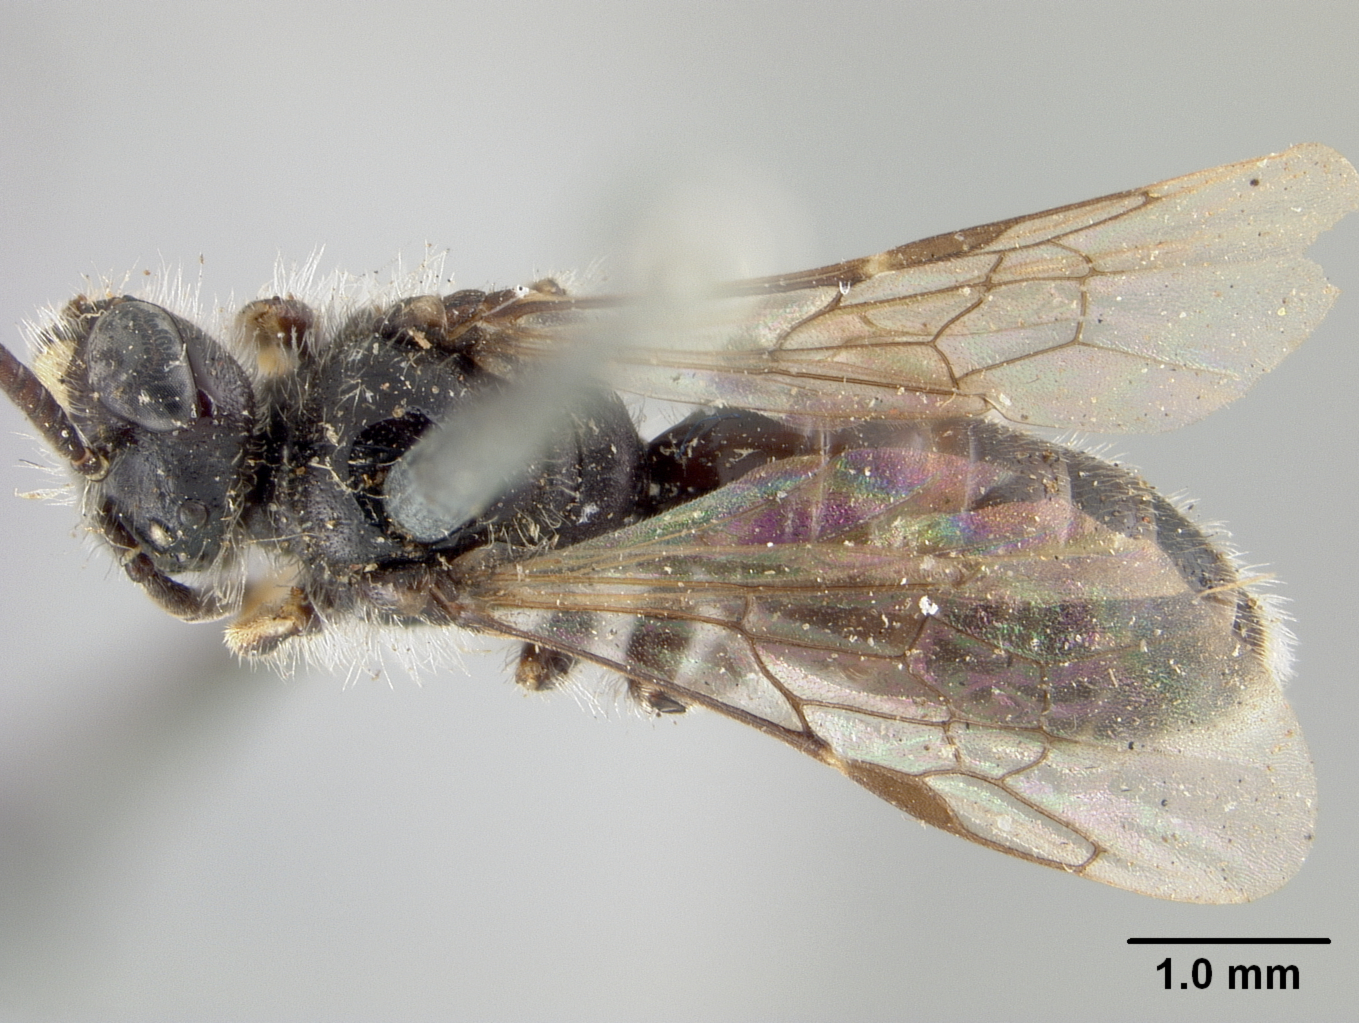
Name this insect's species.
Panurginus bakeri
